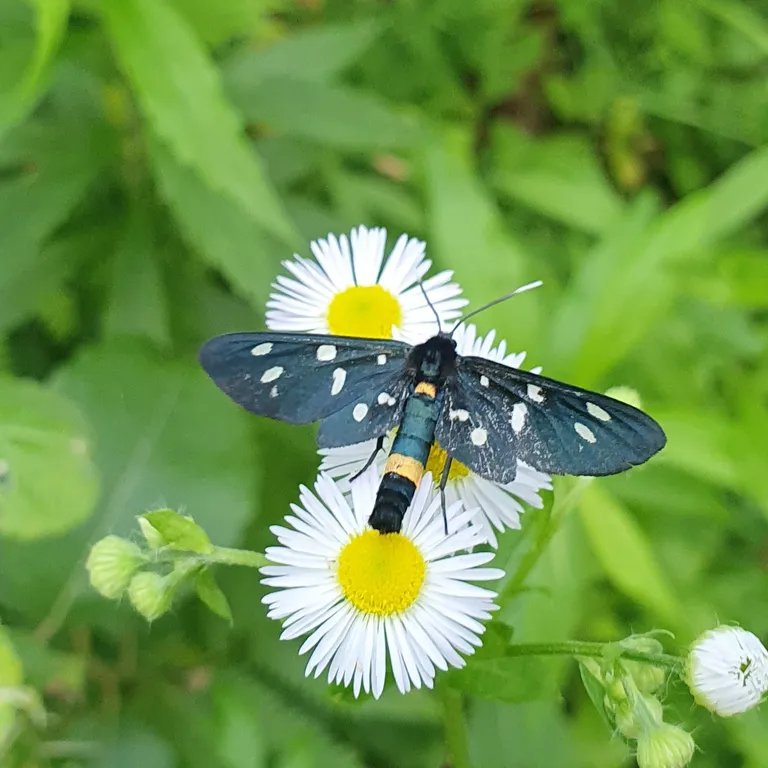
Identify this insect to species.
Amata phegea
